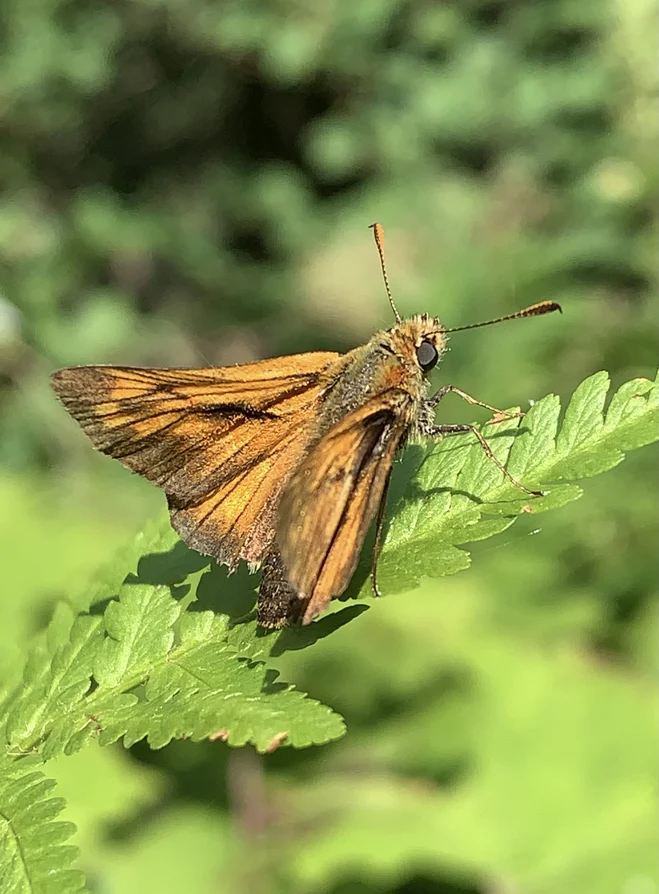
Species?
Ochlodes sylvanus (also Ochlodes venata)
